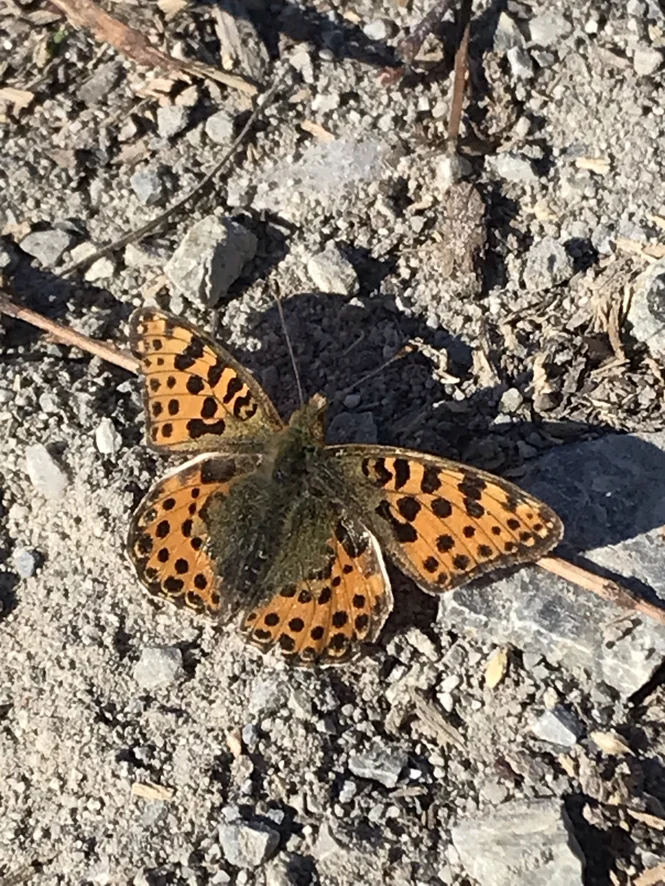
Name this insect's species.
Issoria lathonia
